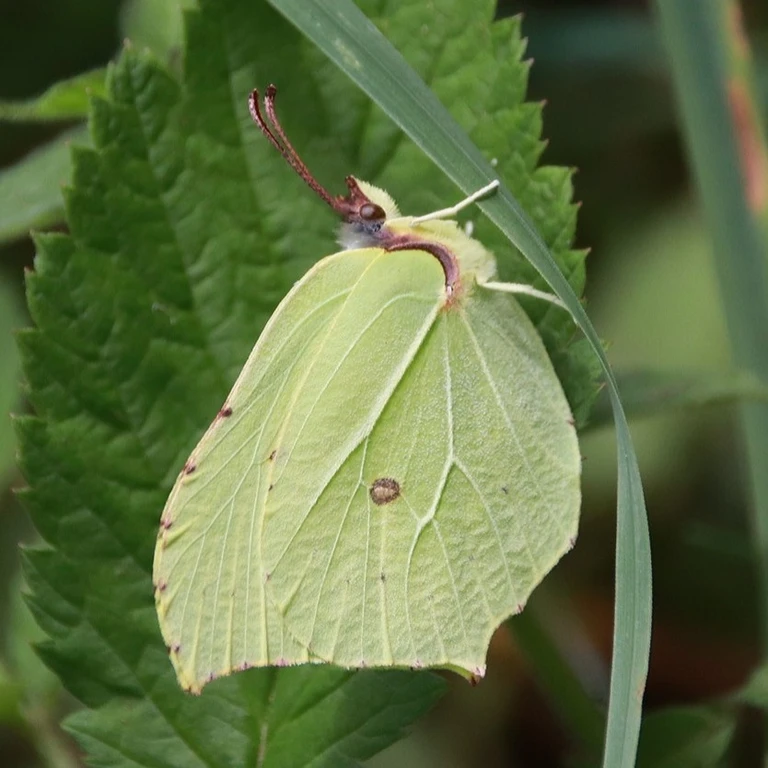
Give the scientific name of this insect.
Gonepteryx rhamni
